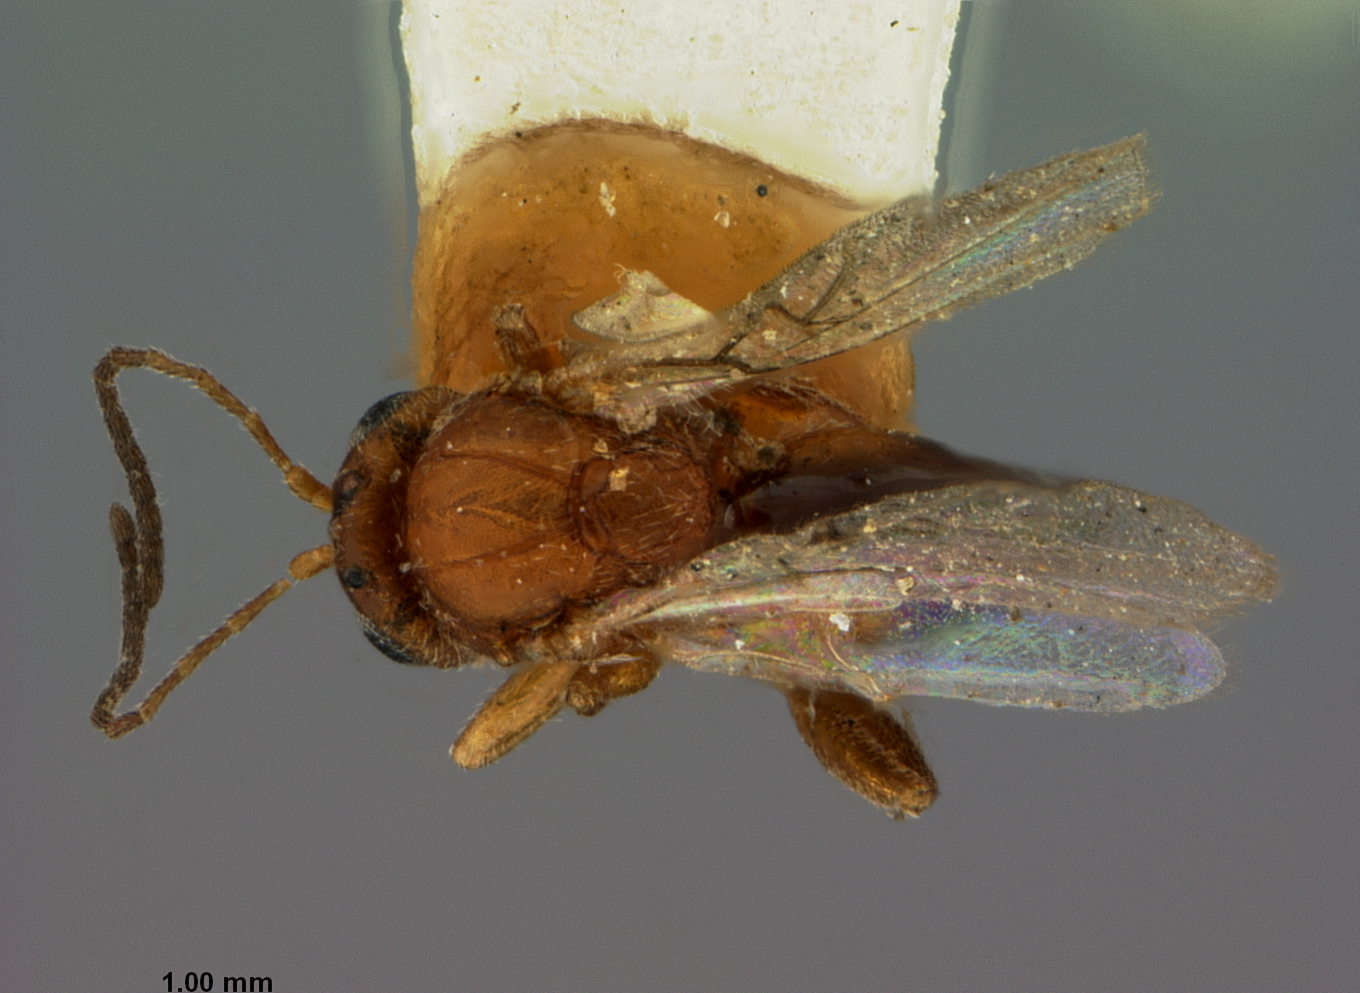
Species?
Cynips quercus
